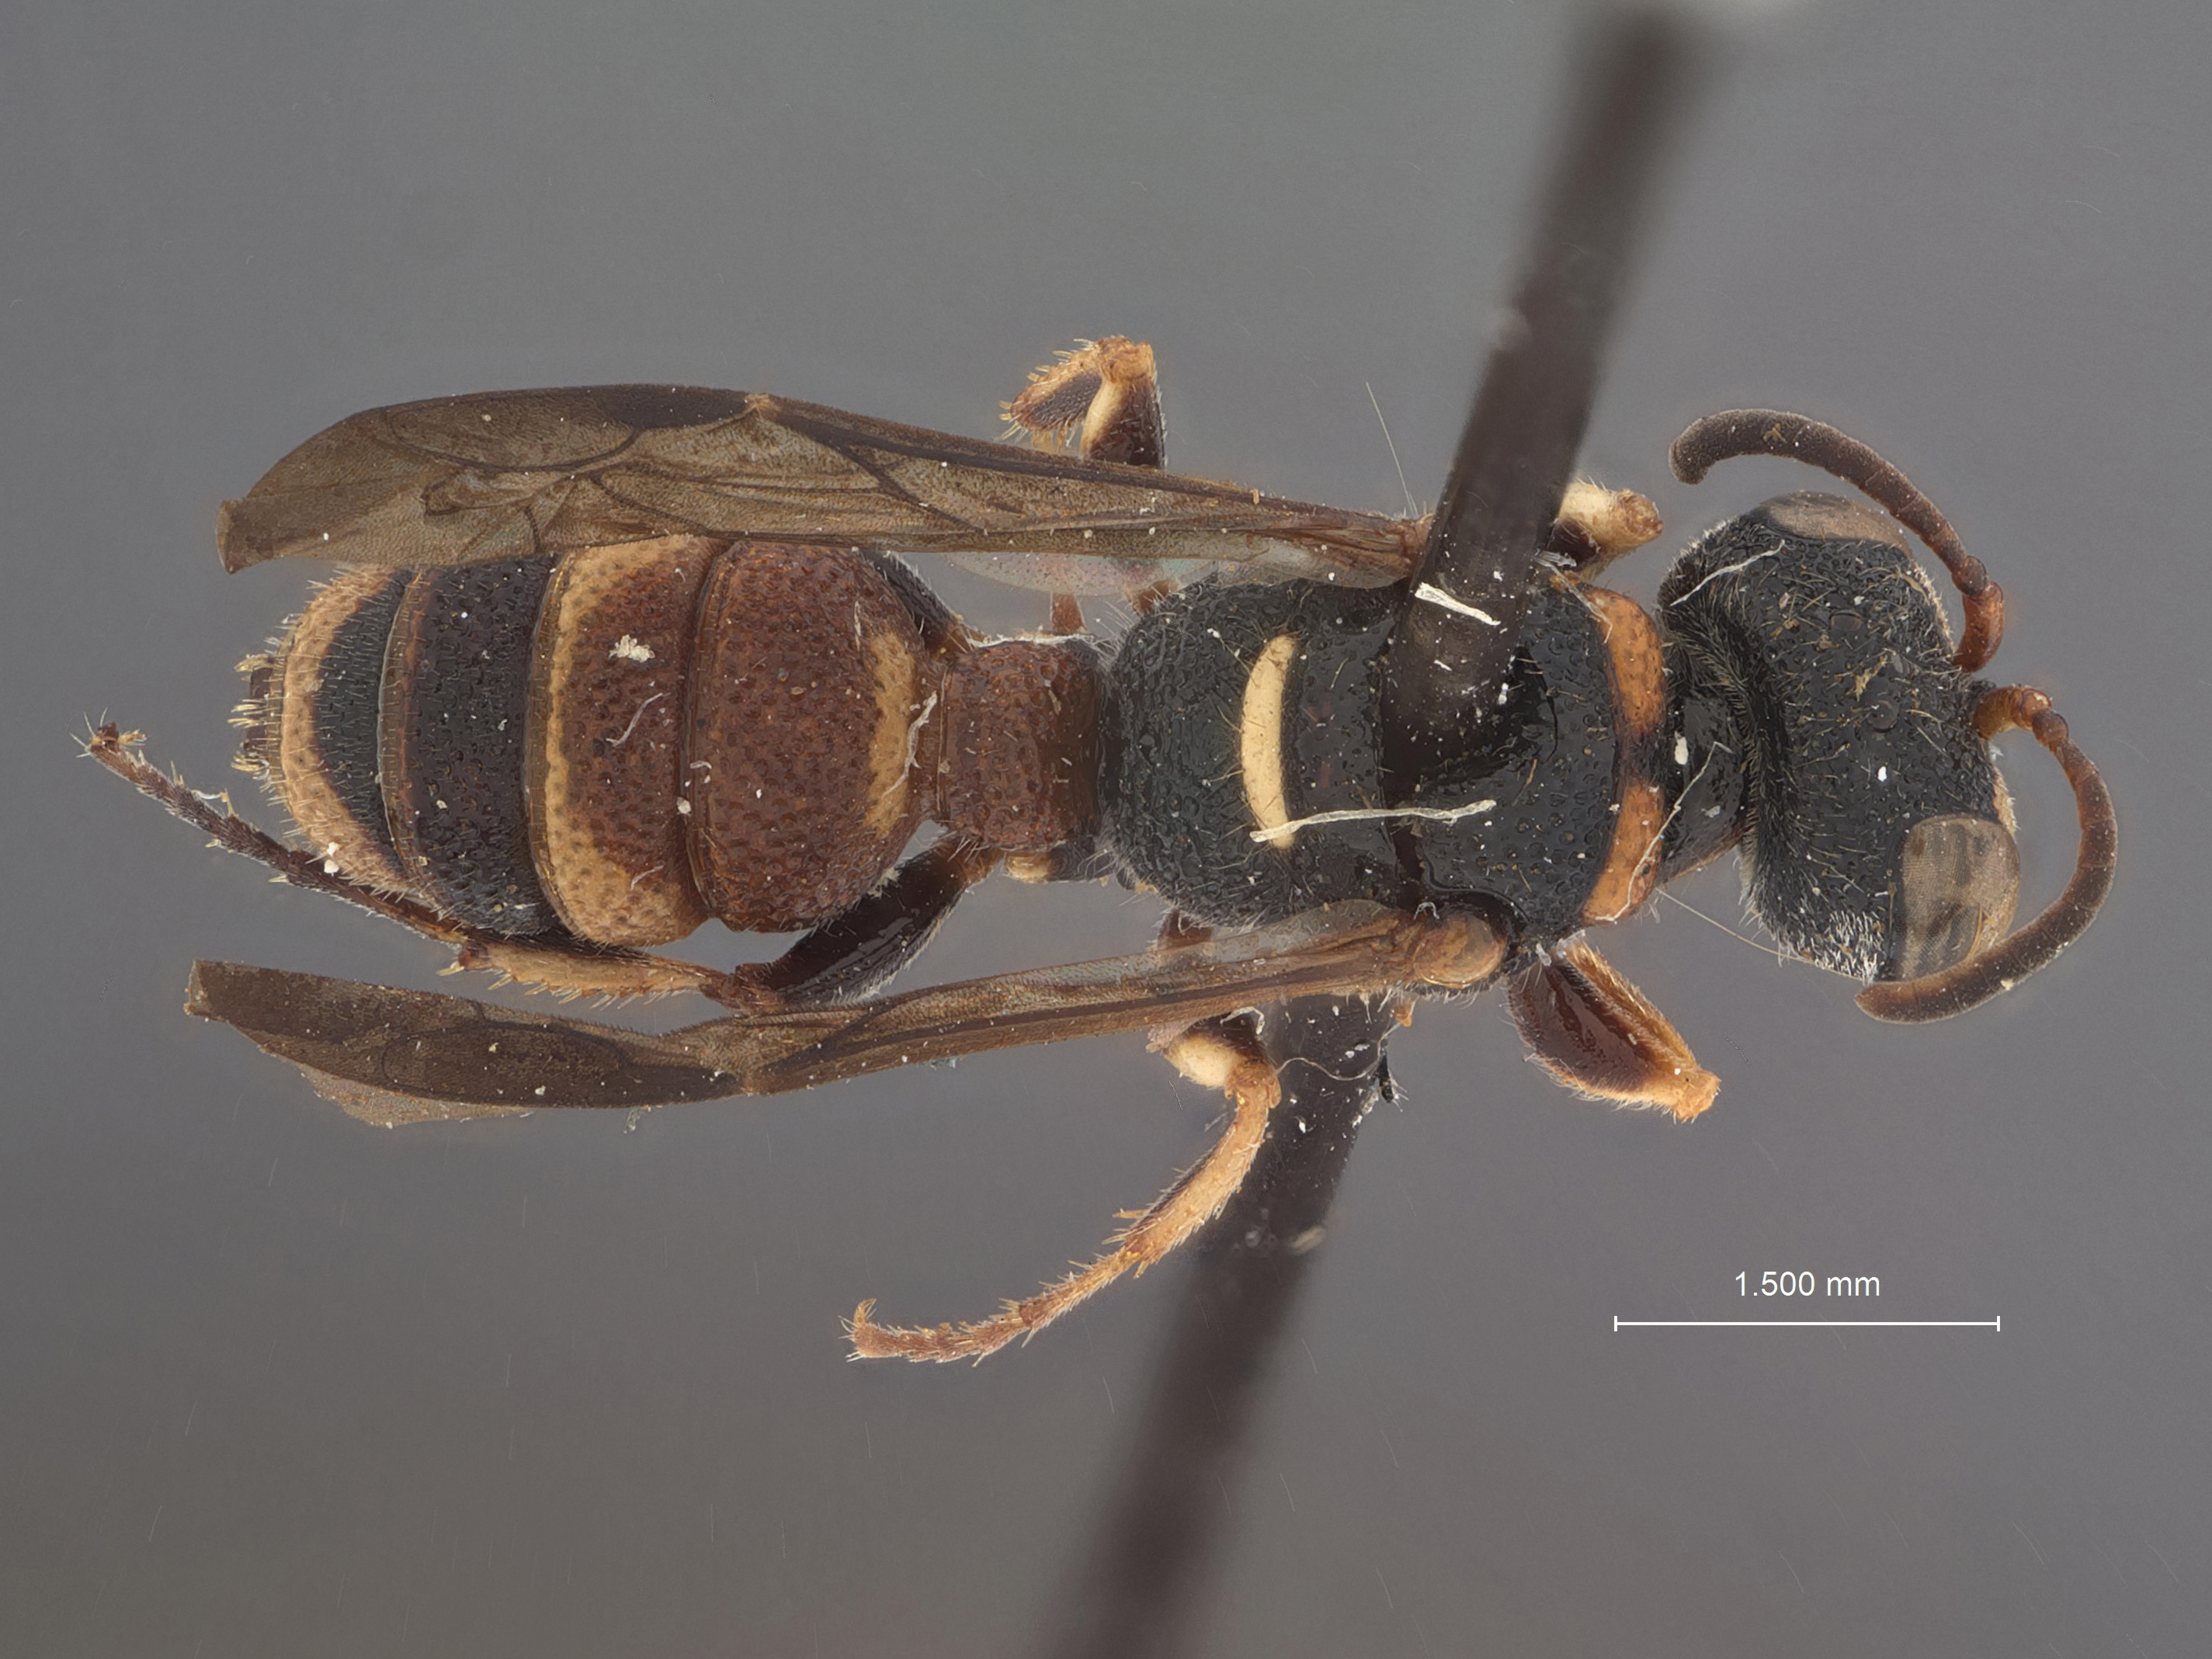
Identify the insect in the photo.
Cerceris windorum
